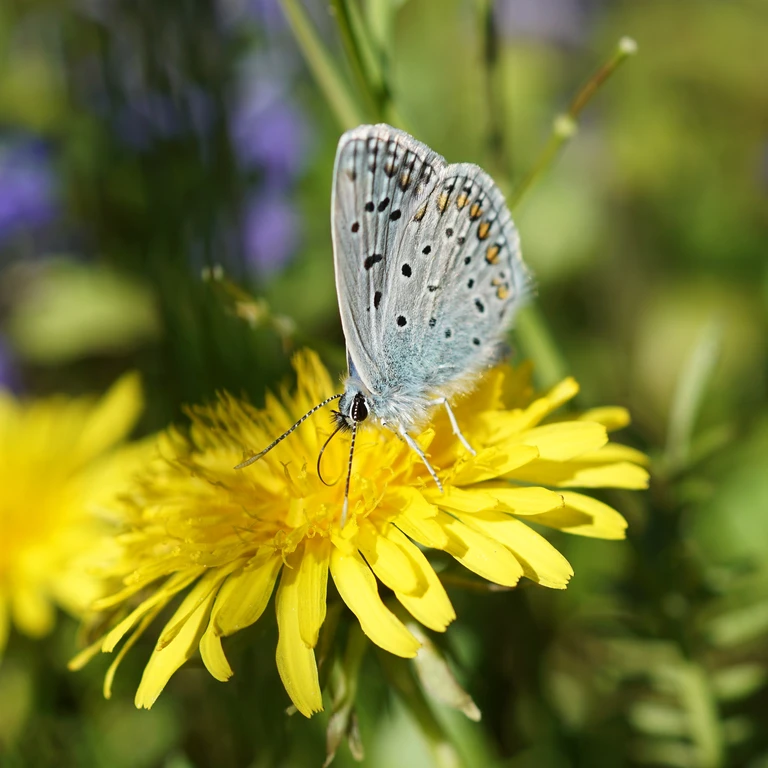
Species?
Polyommatus icarus
